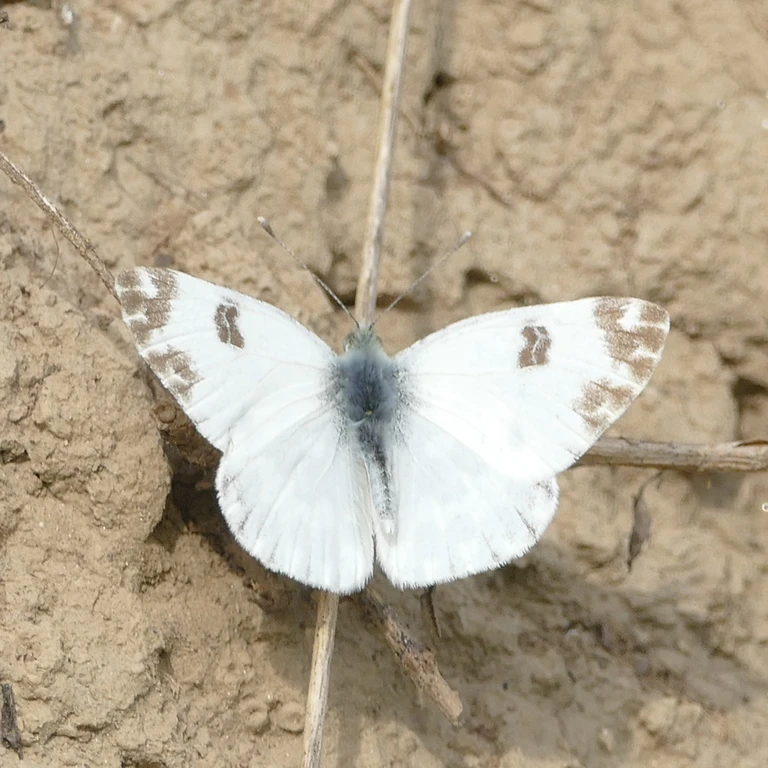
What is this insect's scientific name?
Pontia edusa
